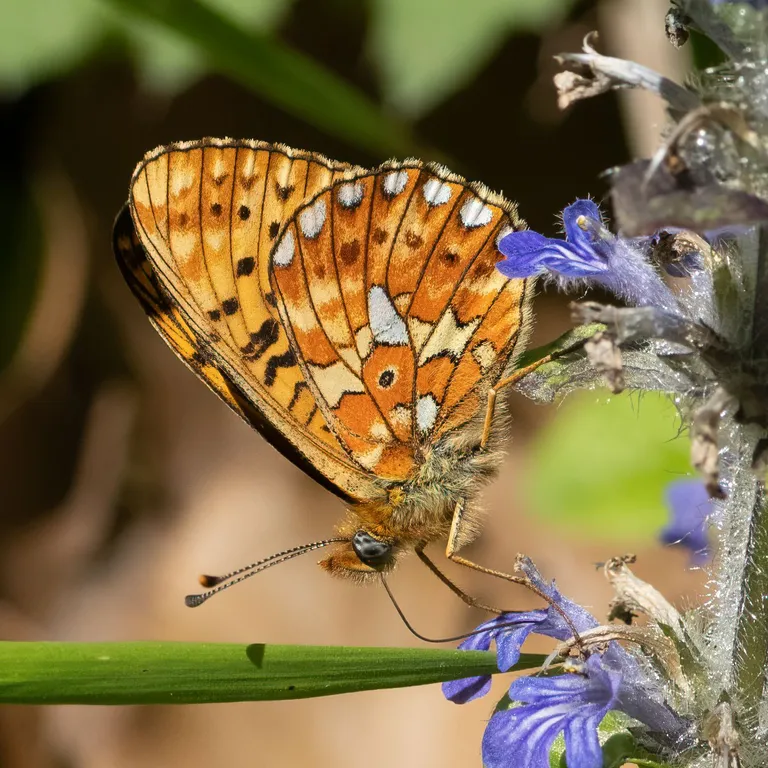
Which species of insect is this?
Boloria euphrosyne (also Clossiana euphrosyne)
